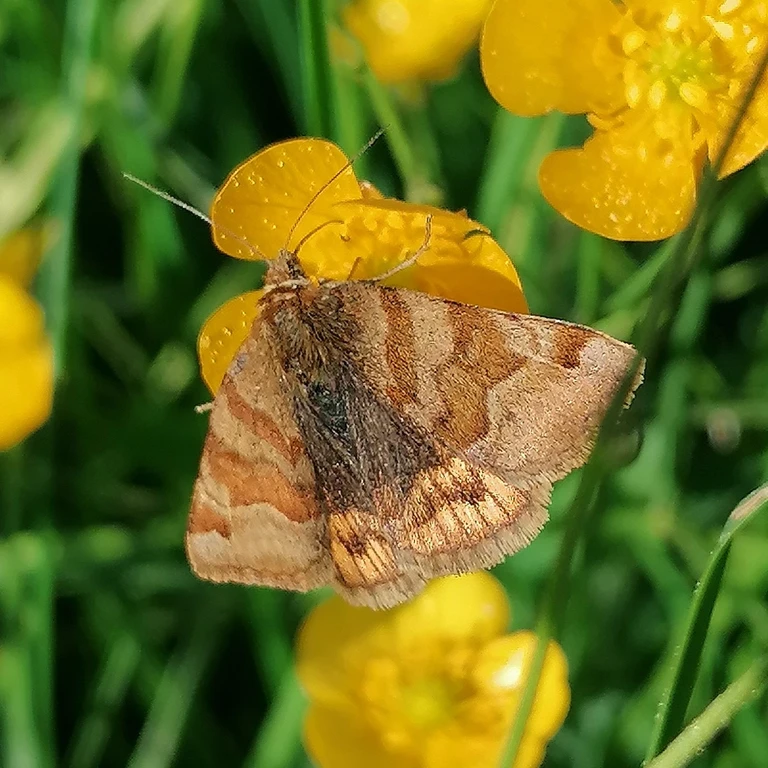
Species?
Euclidia glyphica
